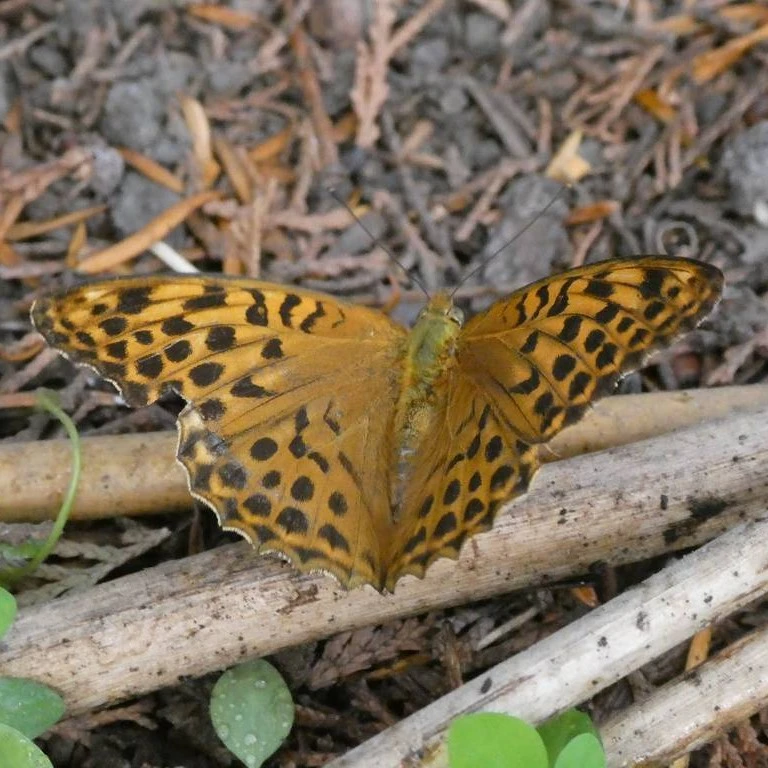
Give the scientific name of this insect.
Argynnis paphia
